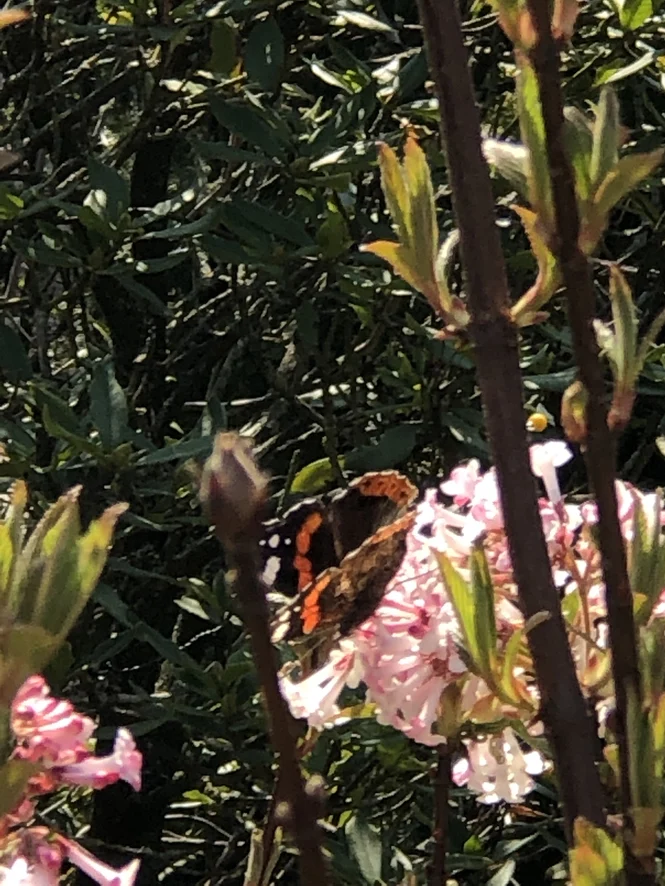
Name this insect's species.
Vanessa atalanta
